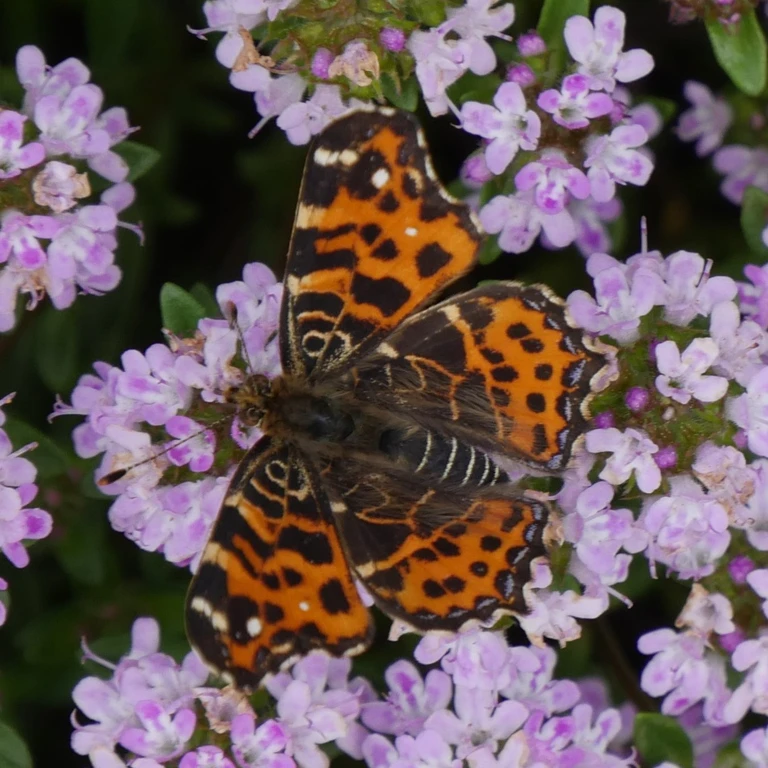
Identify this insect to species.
Araschnia levana
